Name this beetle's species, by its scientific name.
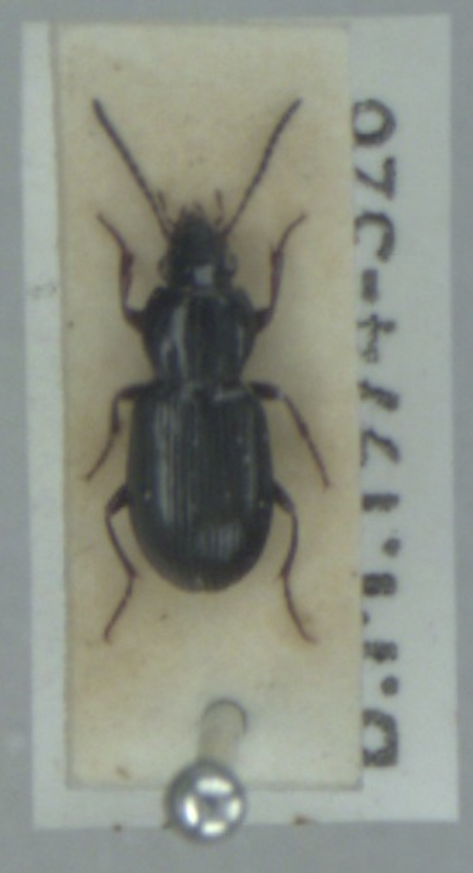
Pterostichus diligens
